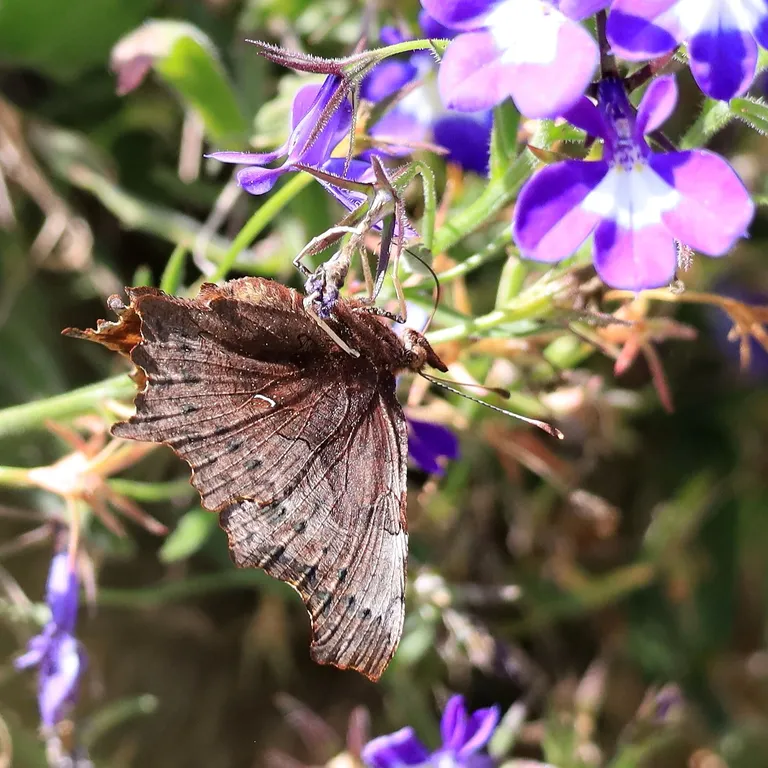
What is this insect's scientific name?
Polygonia c-album
